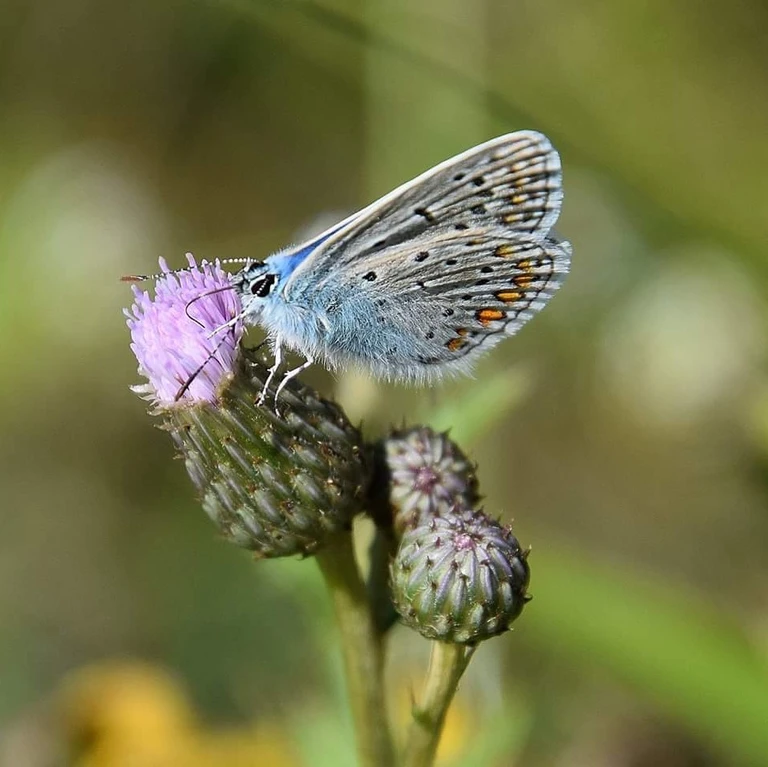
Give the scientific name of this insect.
Polyommatus icarus
